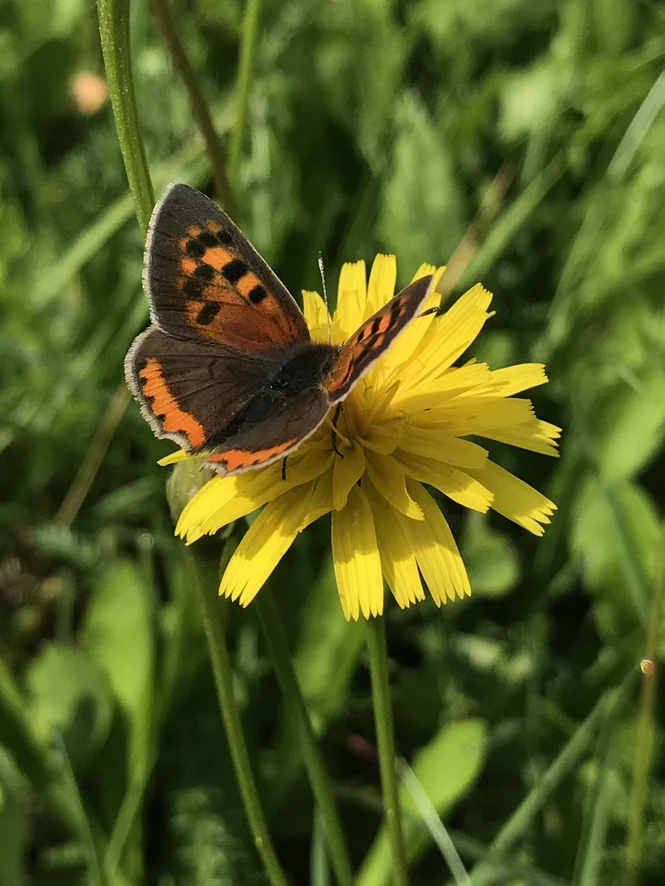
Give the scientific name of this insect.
Lycaena phlaeas
